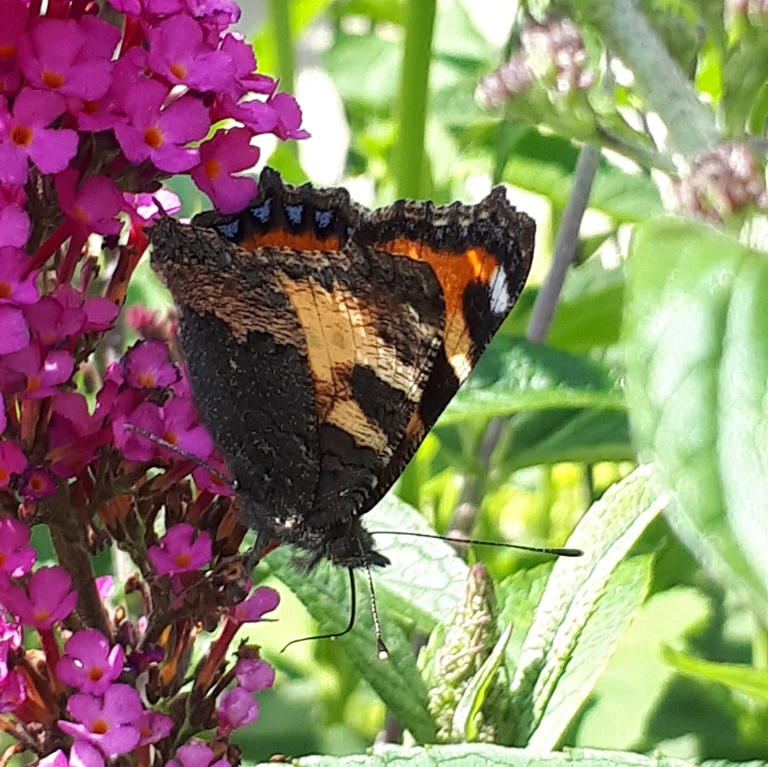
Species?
Aglais urticae
